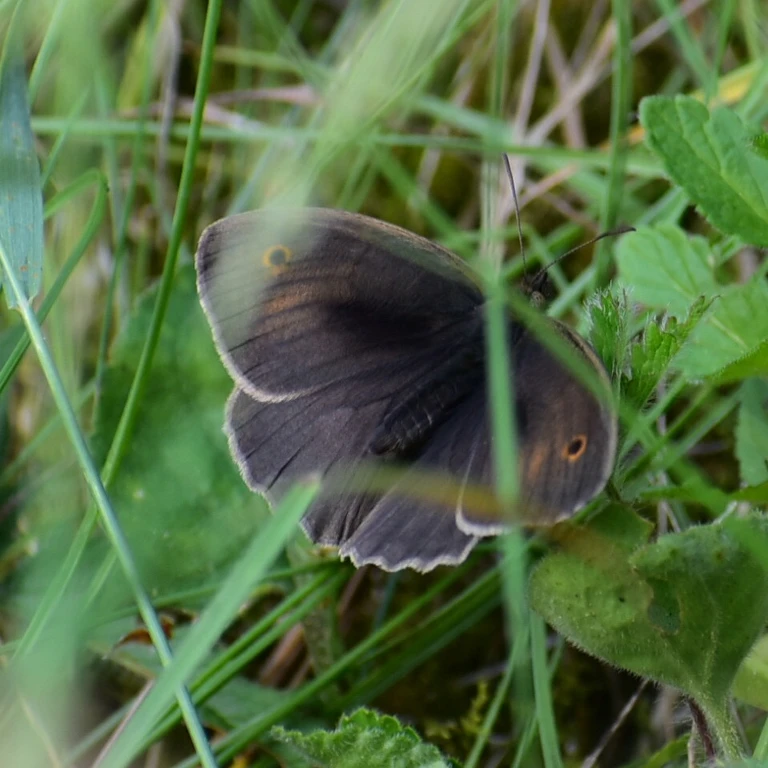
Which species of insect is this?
Maniola jurtina
